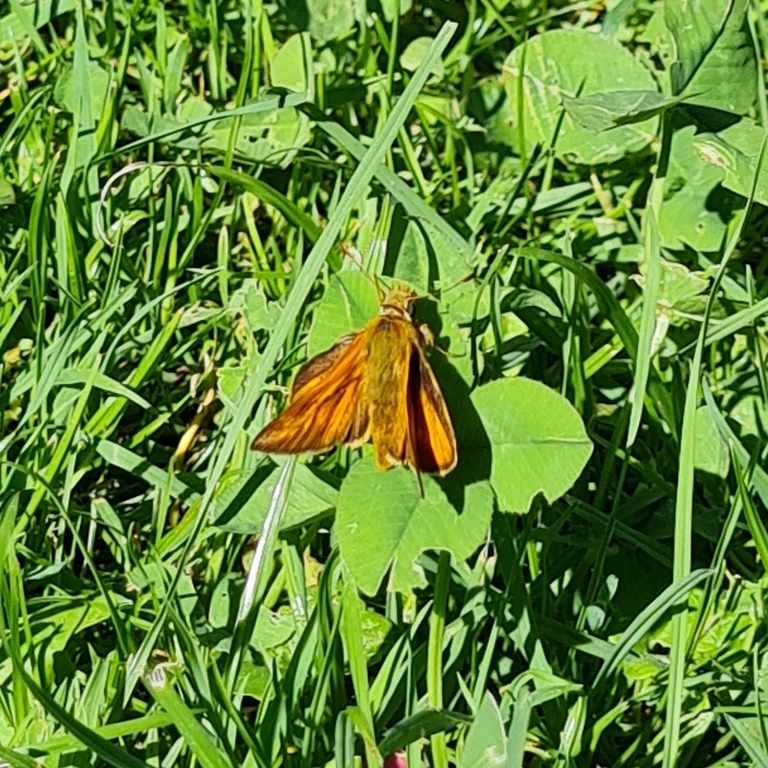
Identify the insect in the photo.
Ochlodes sylvanus (also Ochlodes venata)
